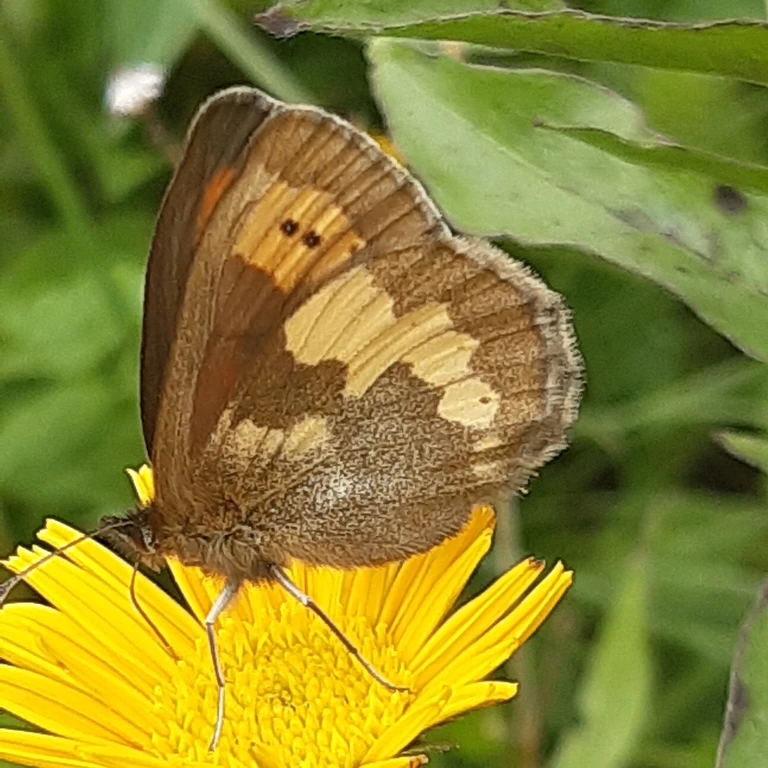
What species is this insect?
Erebia manto
